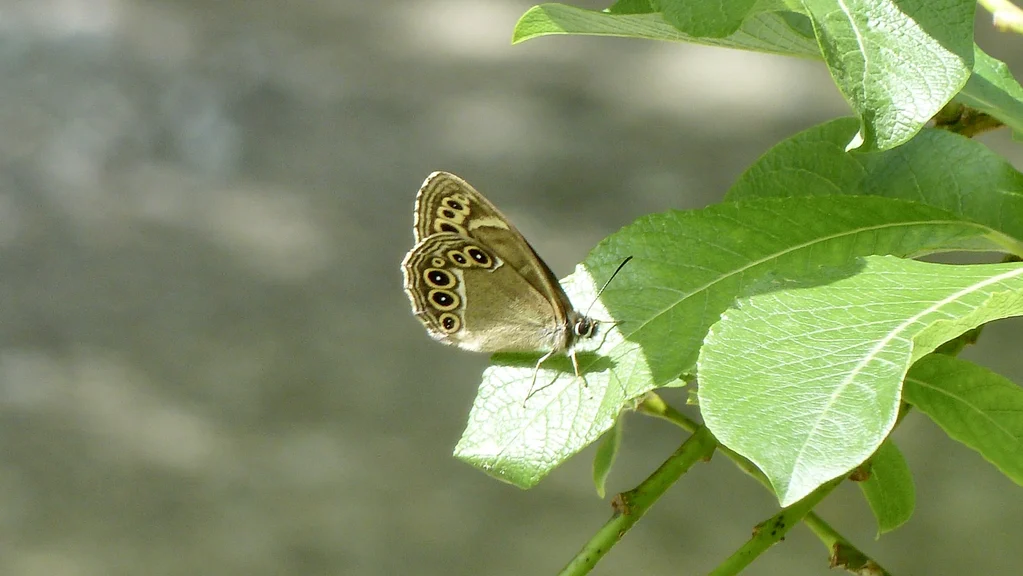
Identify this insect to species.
Lopinga achine (also Pararge achine)
